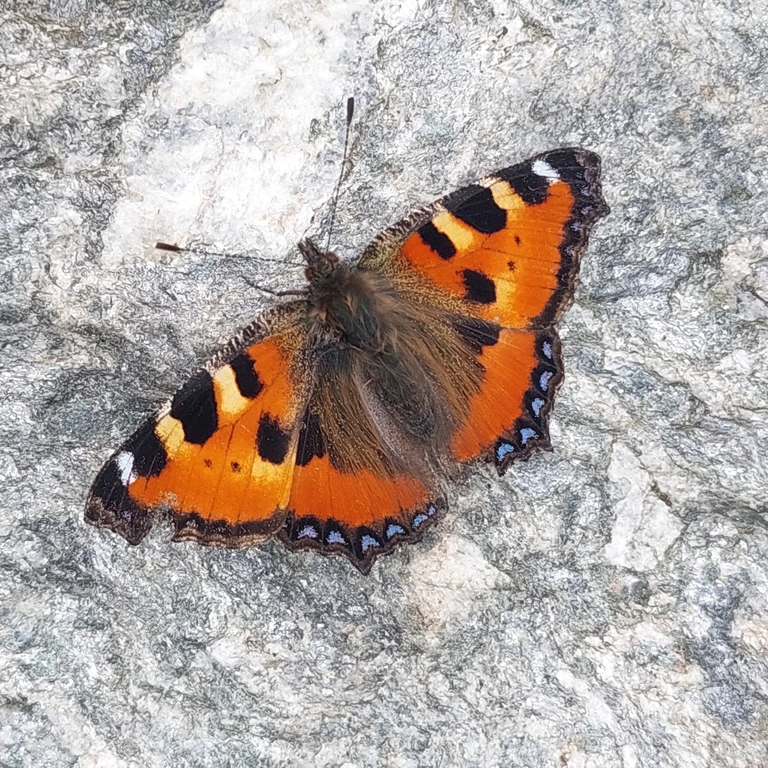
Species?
Aglais urticae
